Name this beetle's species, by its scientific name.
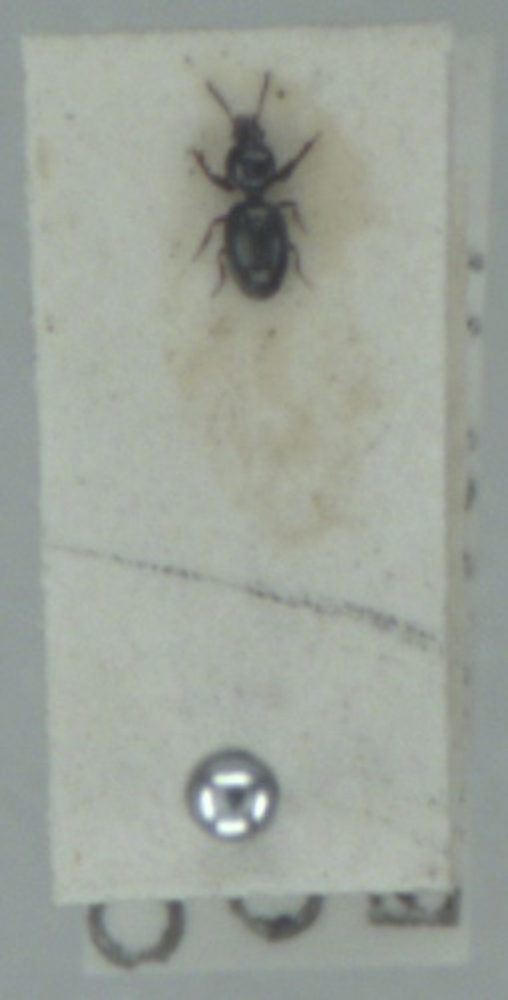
Dyschirius globosus
